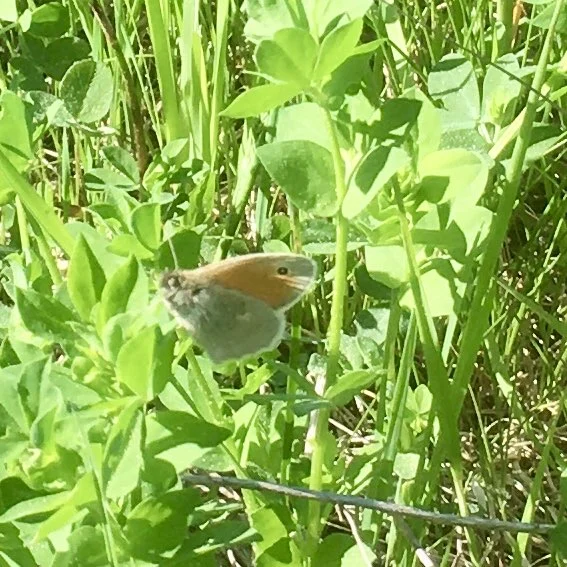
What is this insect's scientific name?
Coenonympha pamphilus
